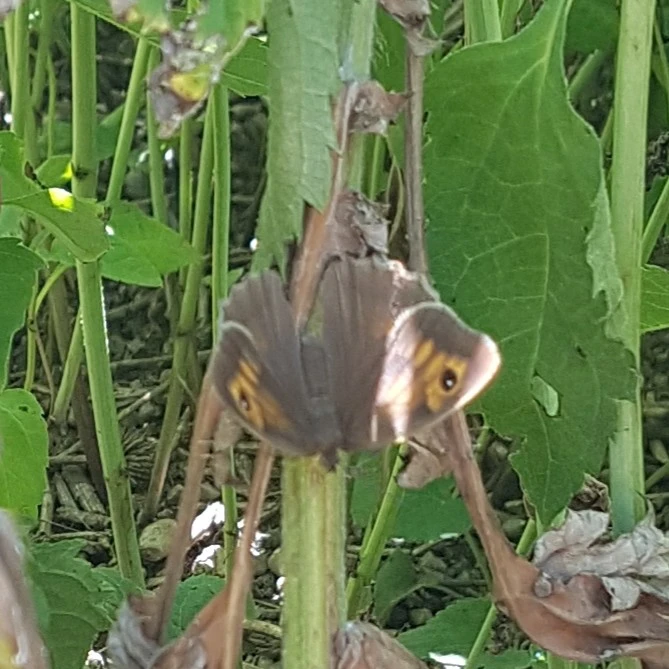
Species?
Maniola jurtina
